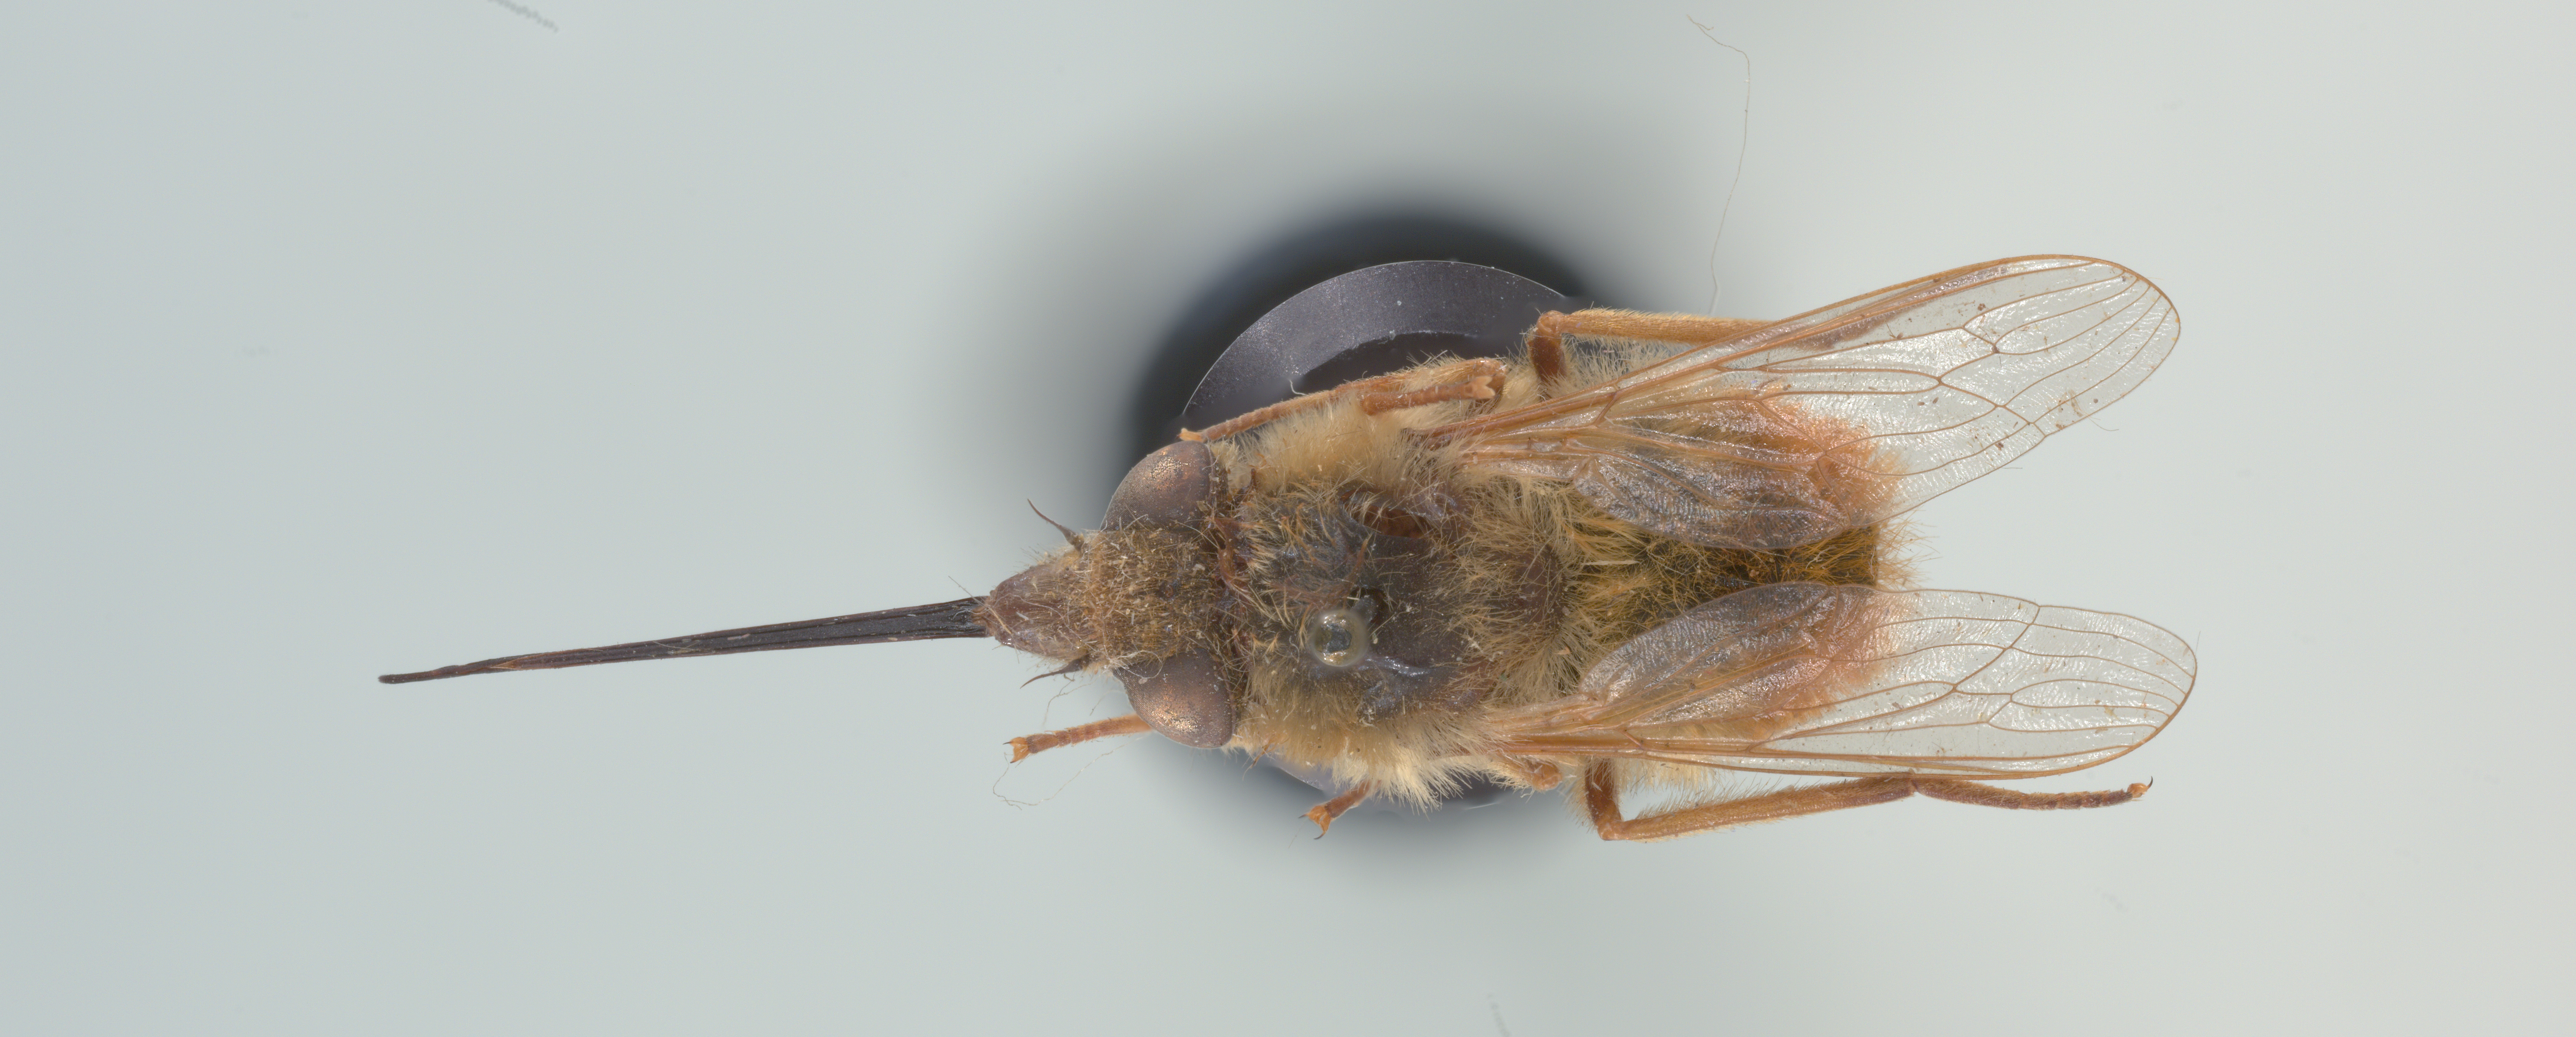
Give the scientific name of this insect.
Nemestrinus ruficaudis
